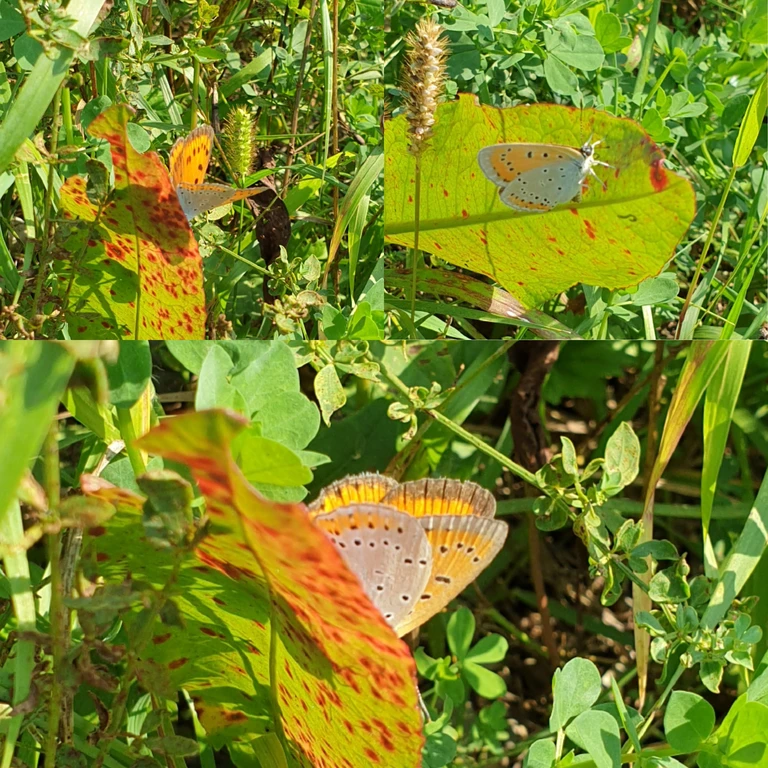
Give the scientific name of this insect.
Lycaena dispar
